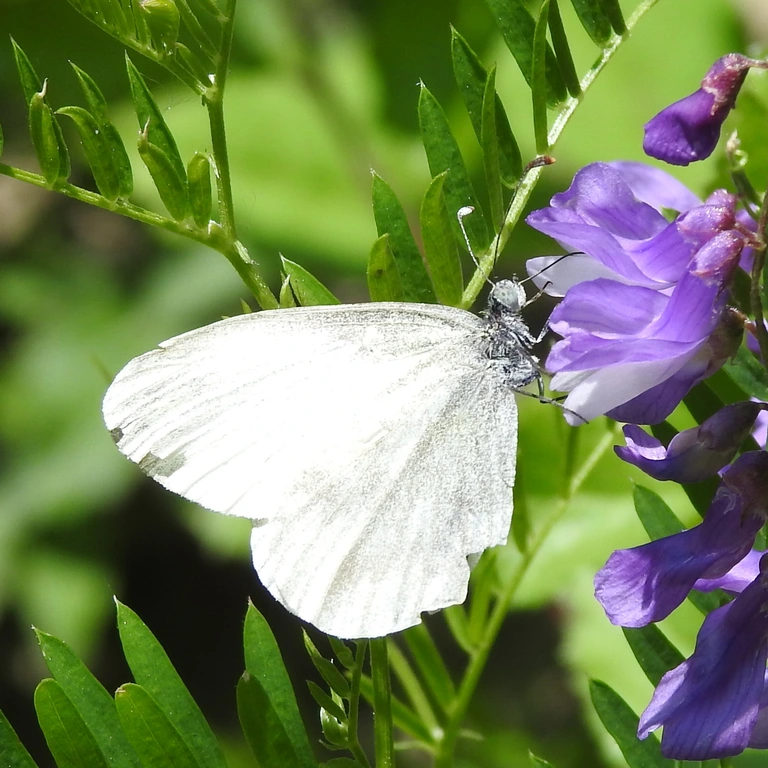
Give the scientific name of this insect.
Leptidea sinapis/juvernica
